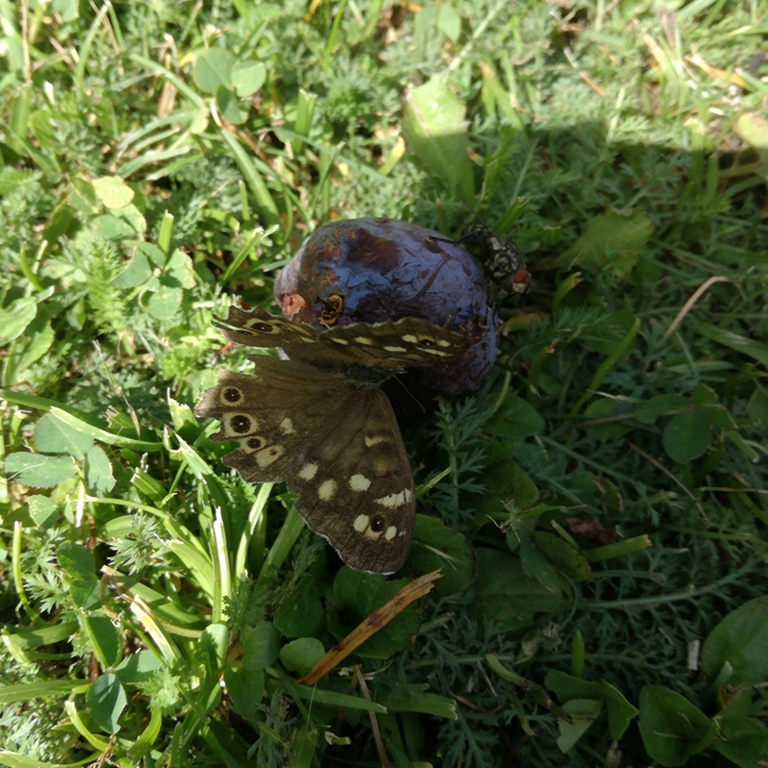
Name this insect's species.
Pararge aegeria
